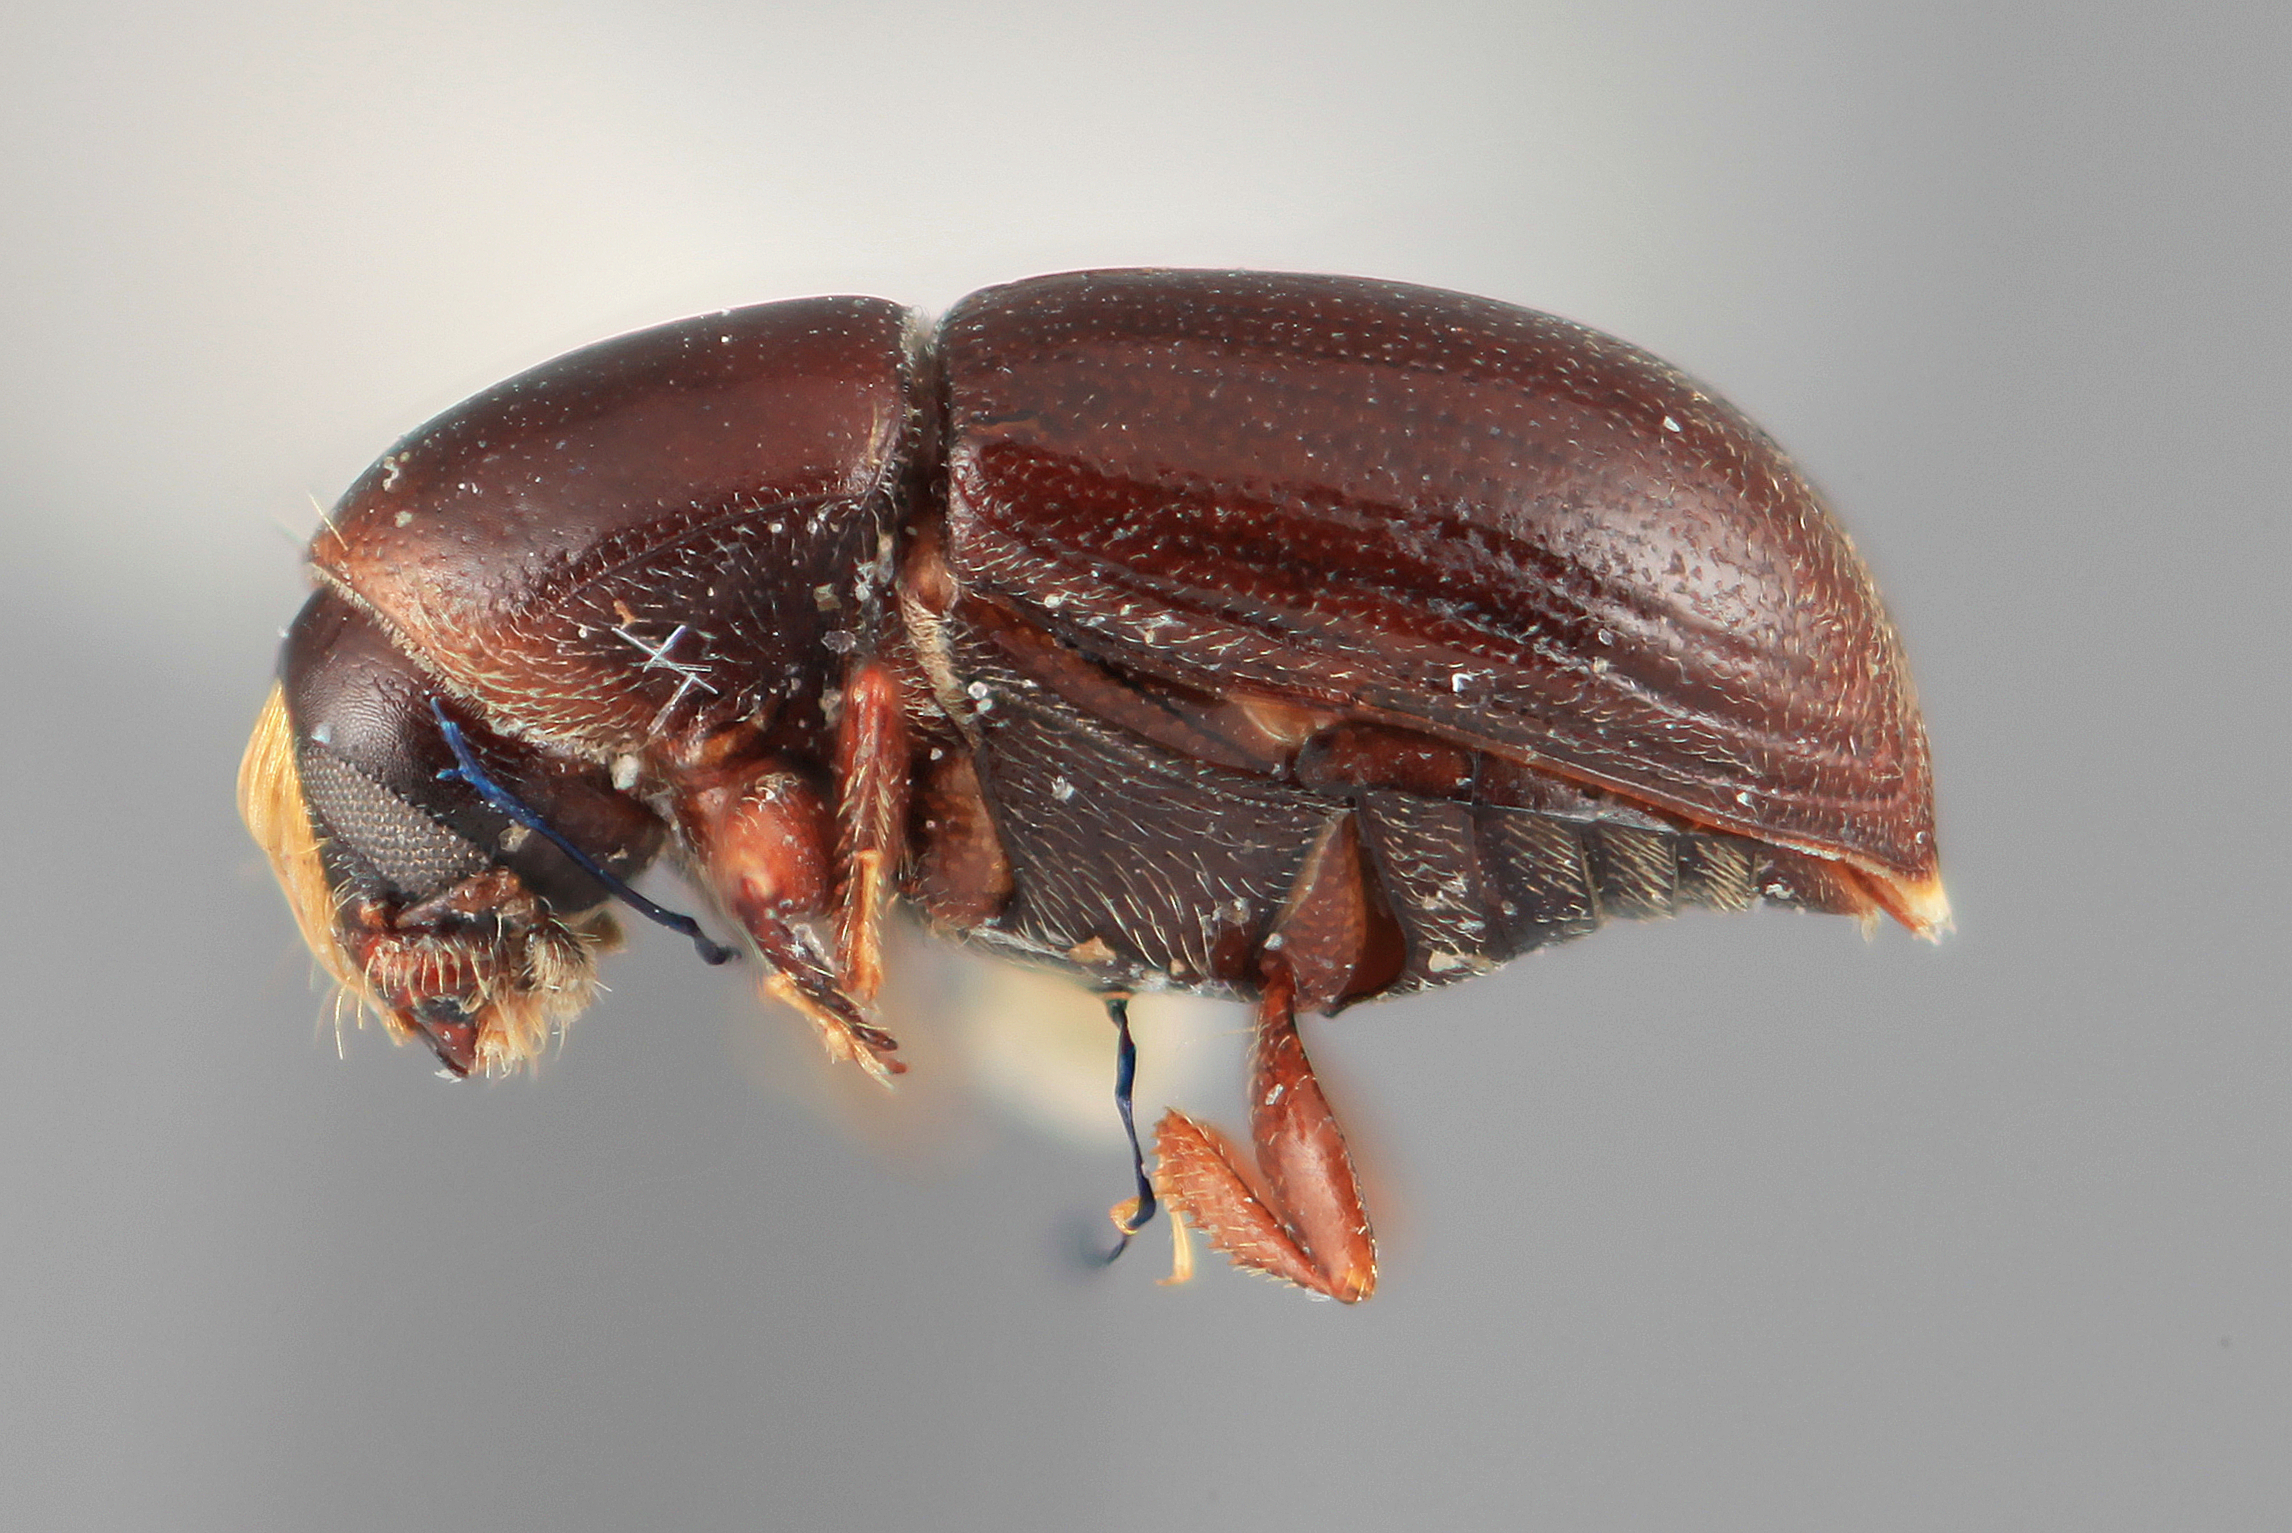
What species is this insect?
Scolytodes cecropiavorus
